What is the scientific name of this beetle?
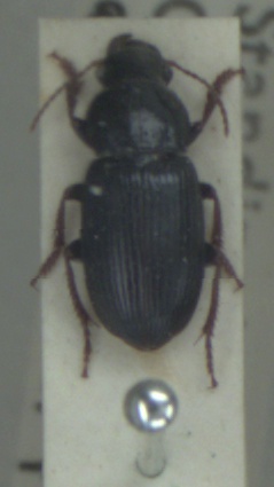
Harpalus attenuatus
